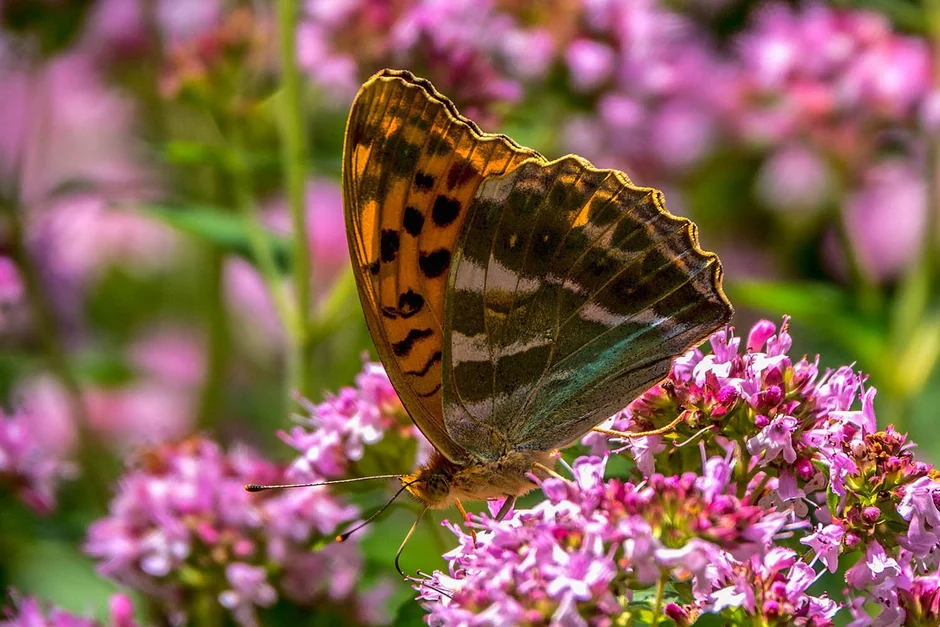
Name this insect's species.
Argynnis paphia
